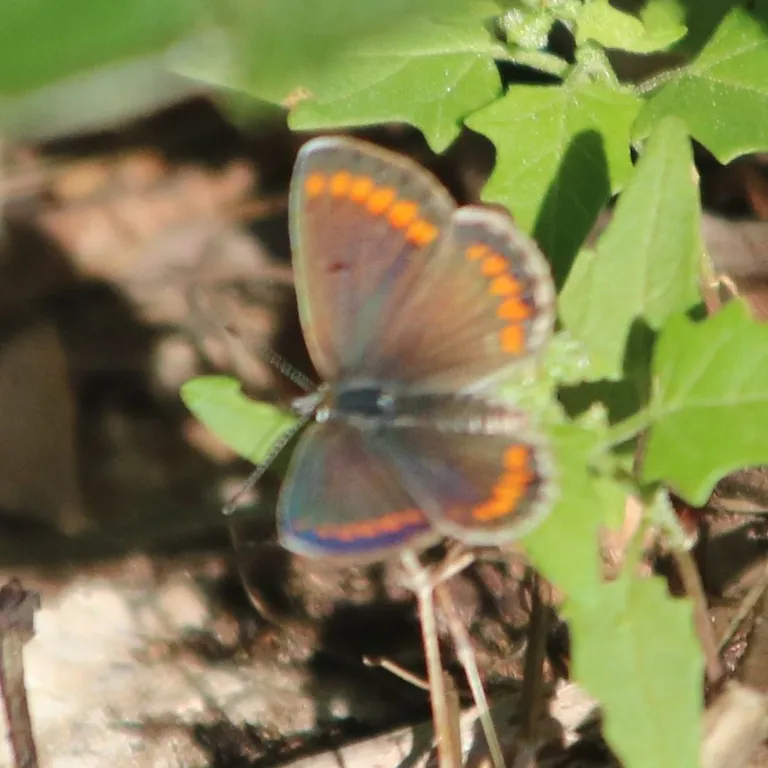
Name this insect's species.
Aricia agestis/artaxerxes
